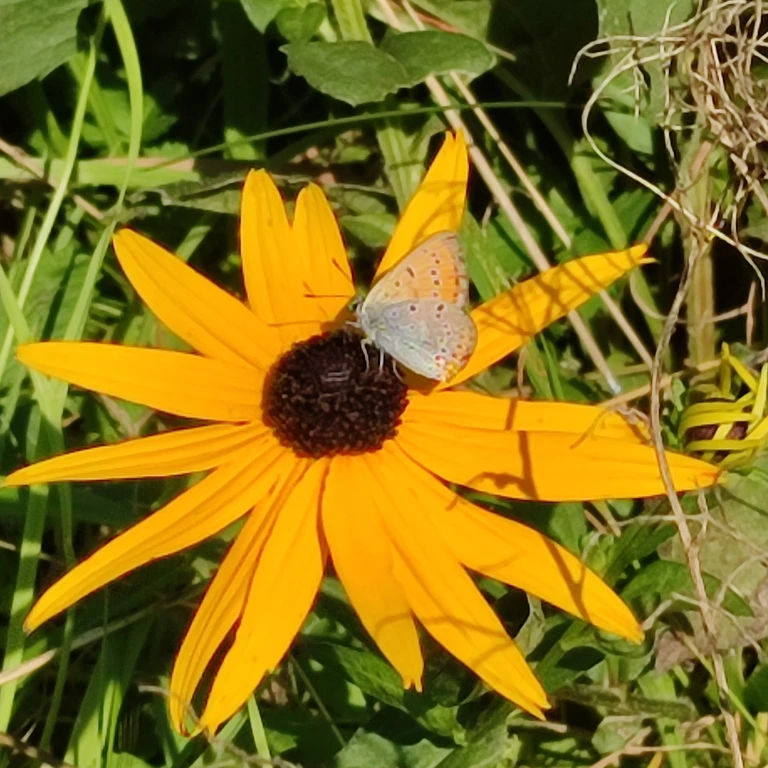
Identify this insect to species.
Lycaena dispar
